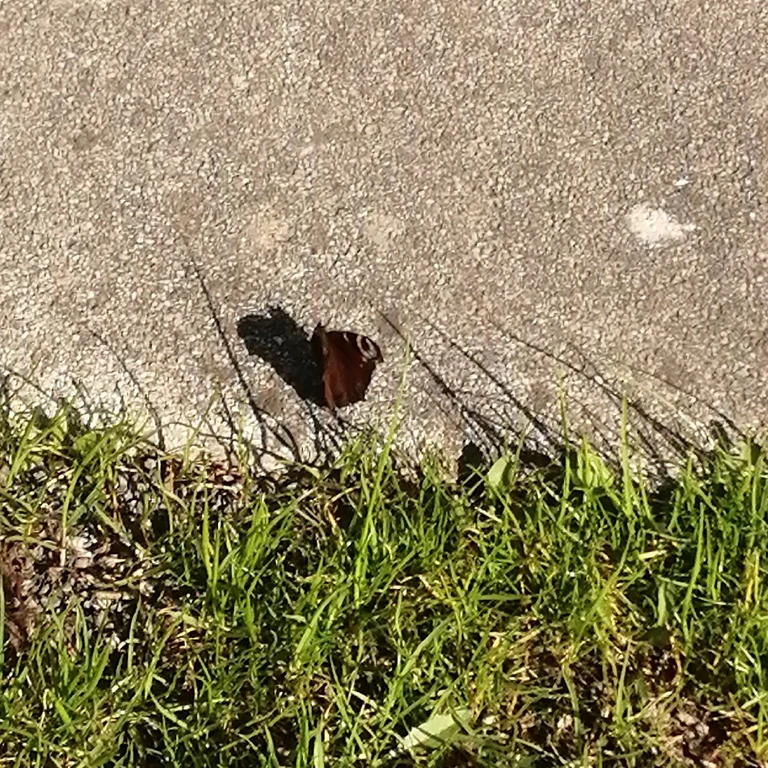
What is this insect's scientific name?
Aglais io
